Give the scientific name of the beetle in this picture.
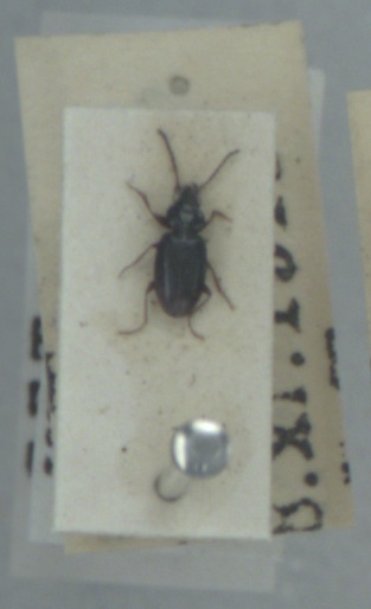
Bembidion guttula
